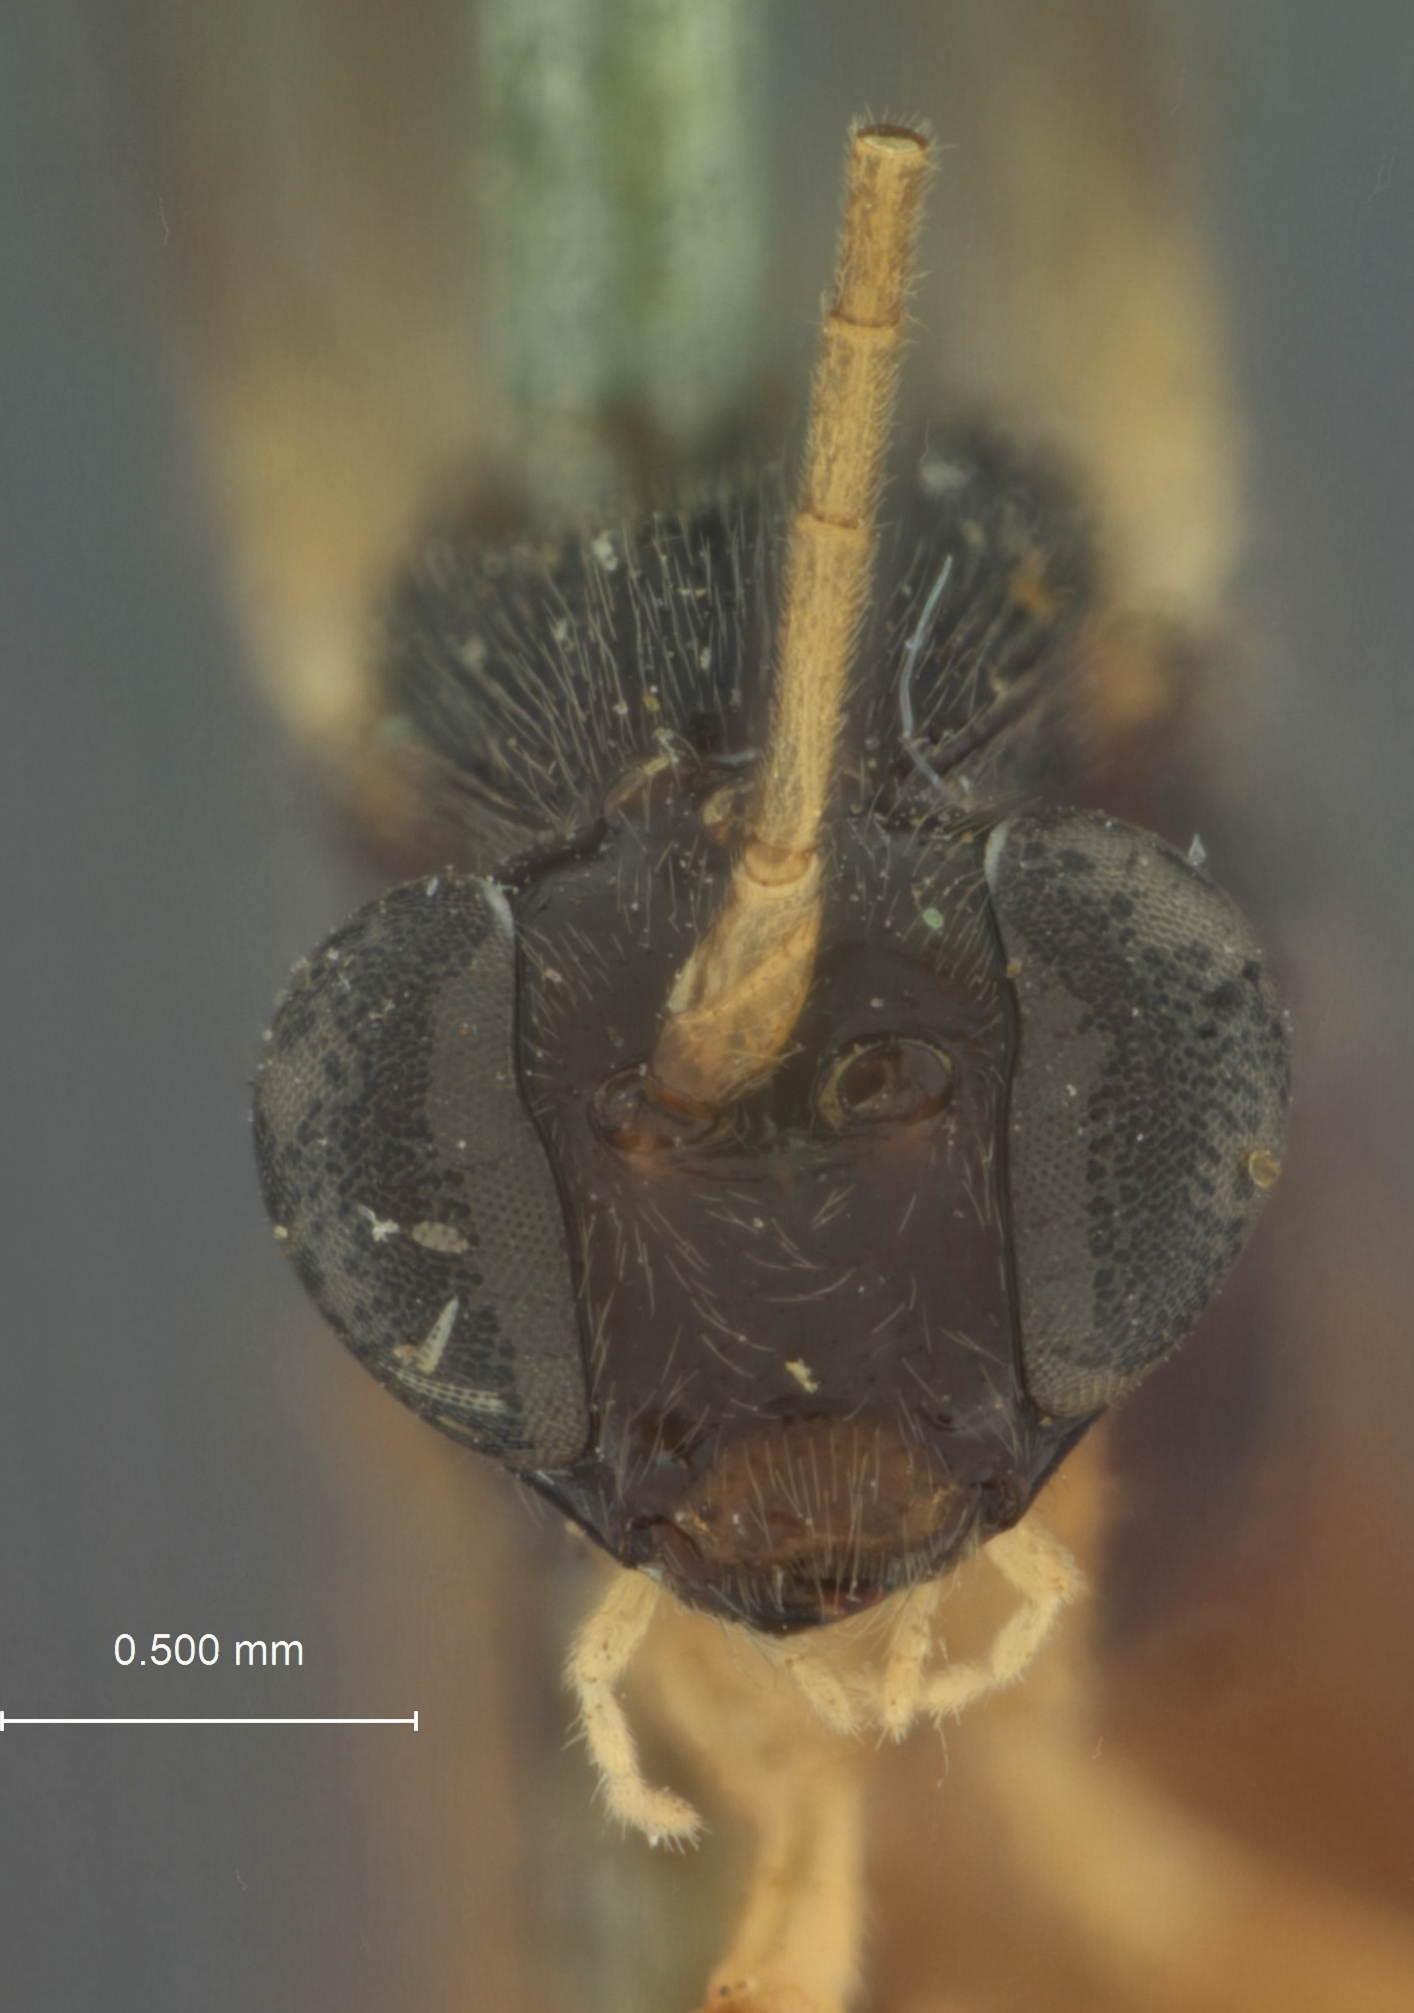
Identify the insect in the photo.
Pimpla animosa
